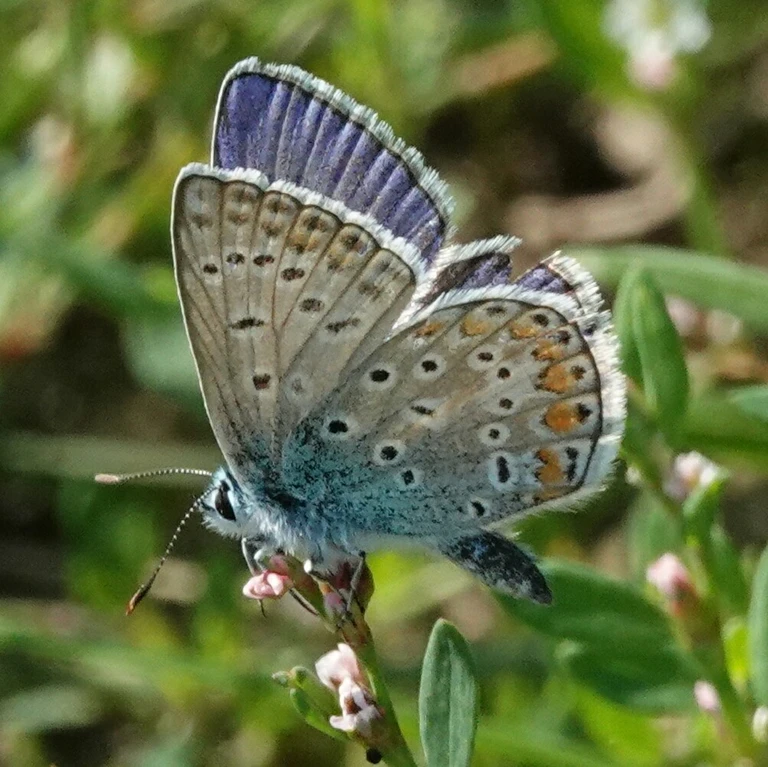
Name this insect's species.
Polyommatus icarus
